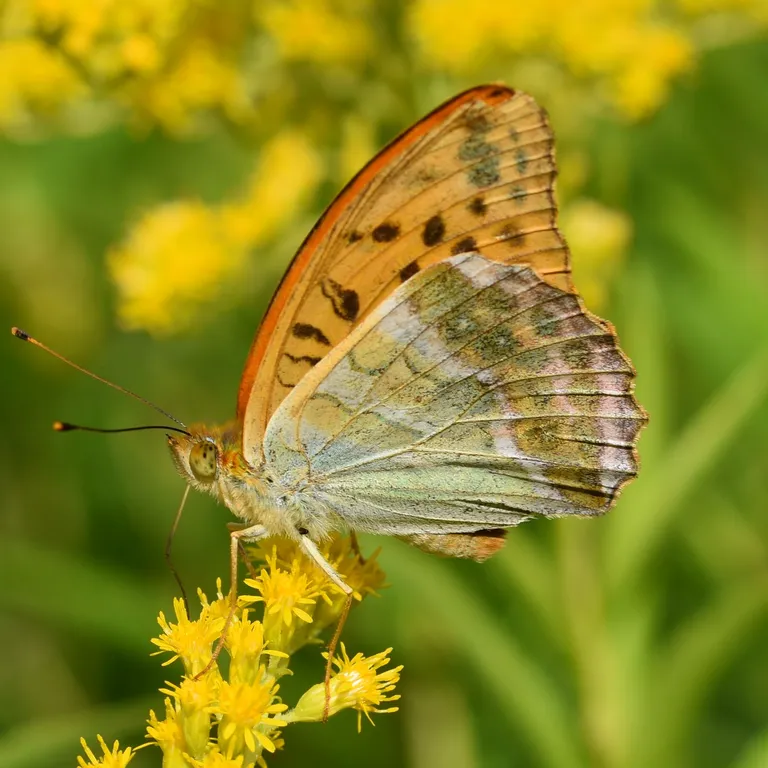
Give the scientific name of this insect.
Argynnis paphia
